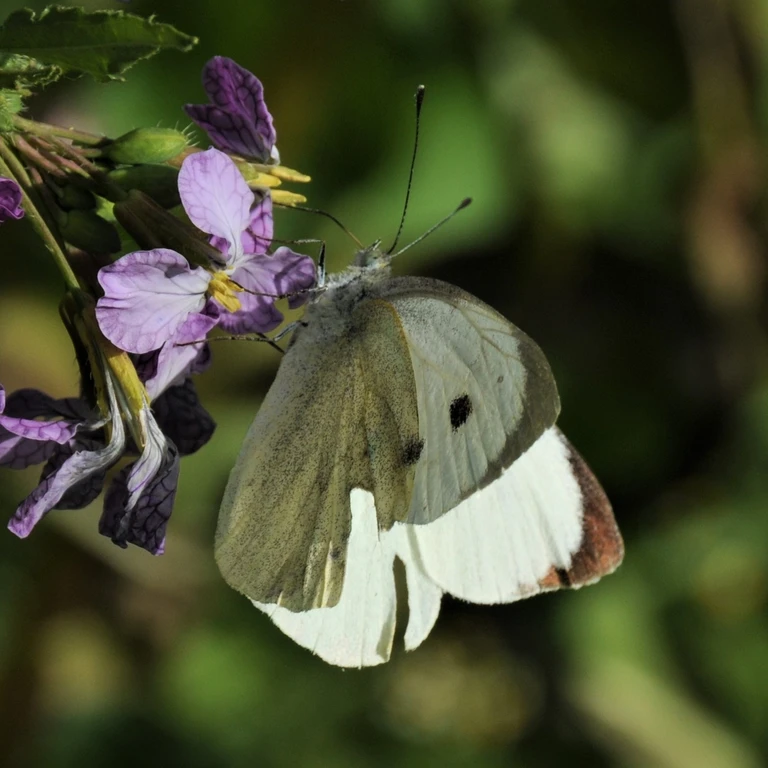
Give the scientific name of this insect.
Pieris brassicae
